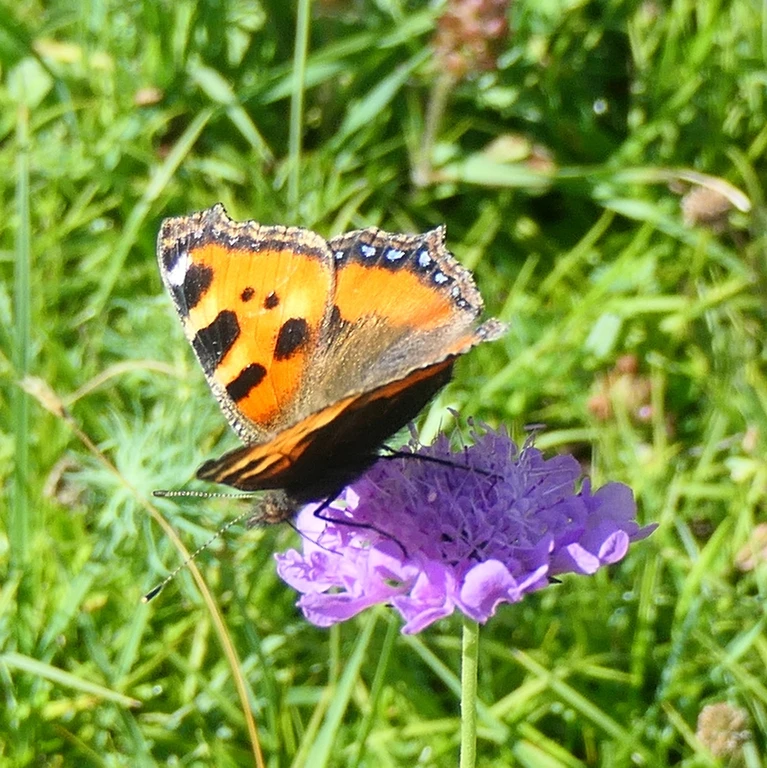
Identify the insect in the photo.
Aglais urticae
